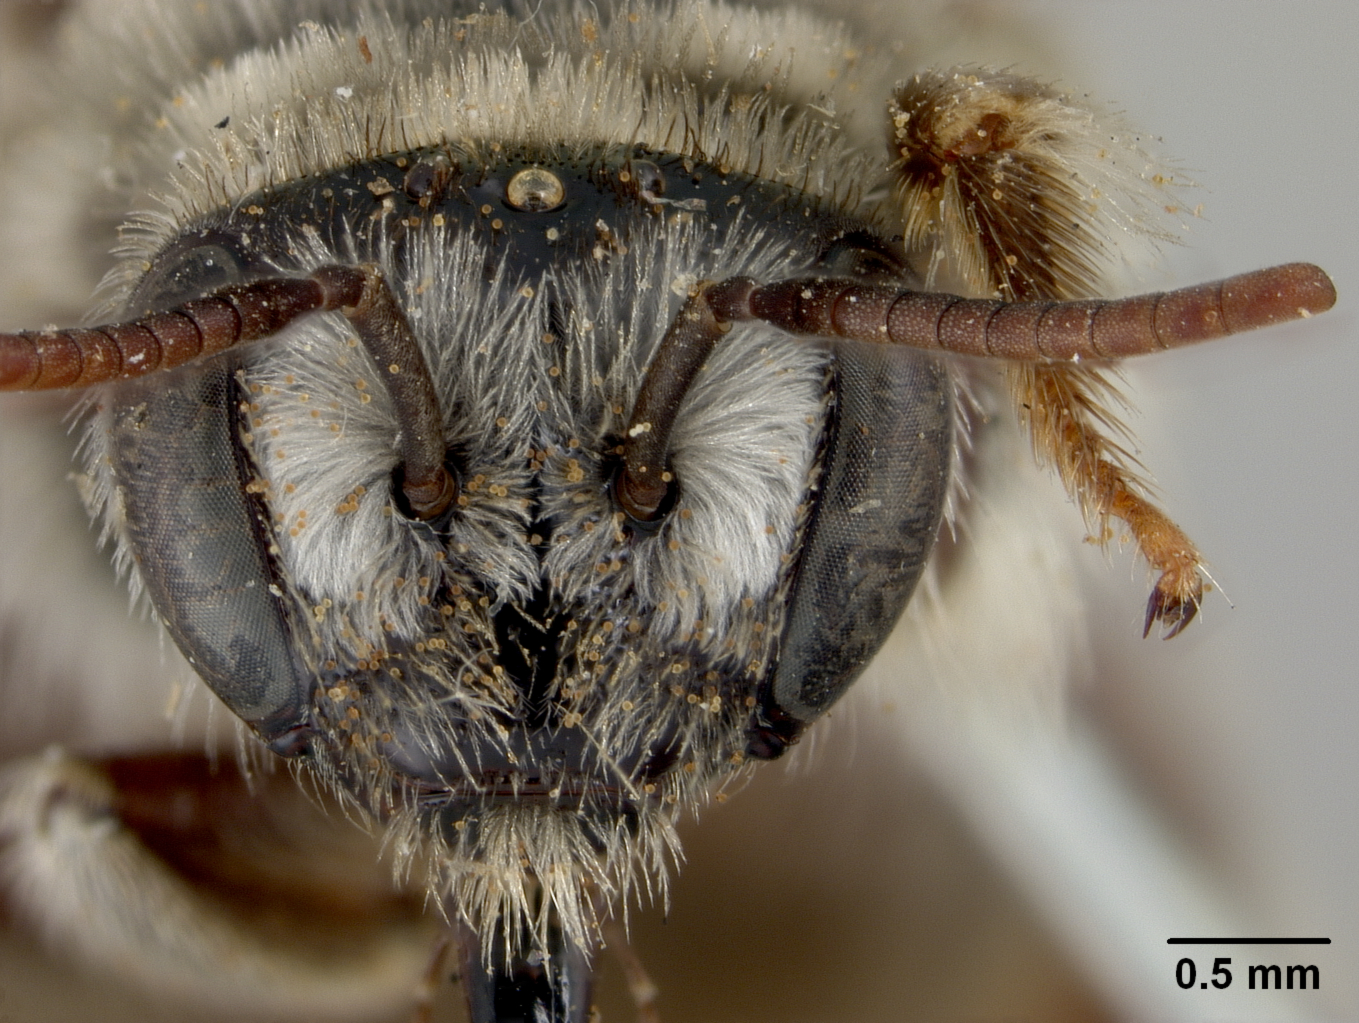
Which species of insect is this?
Exomalopsis solani
